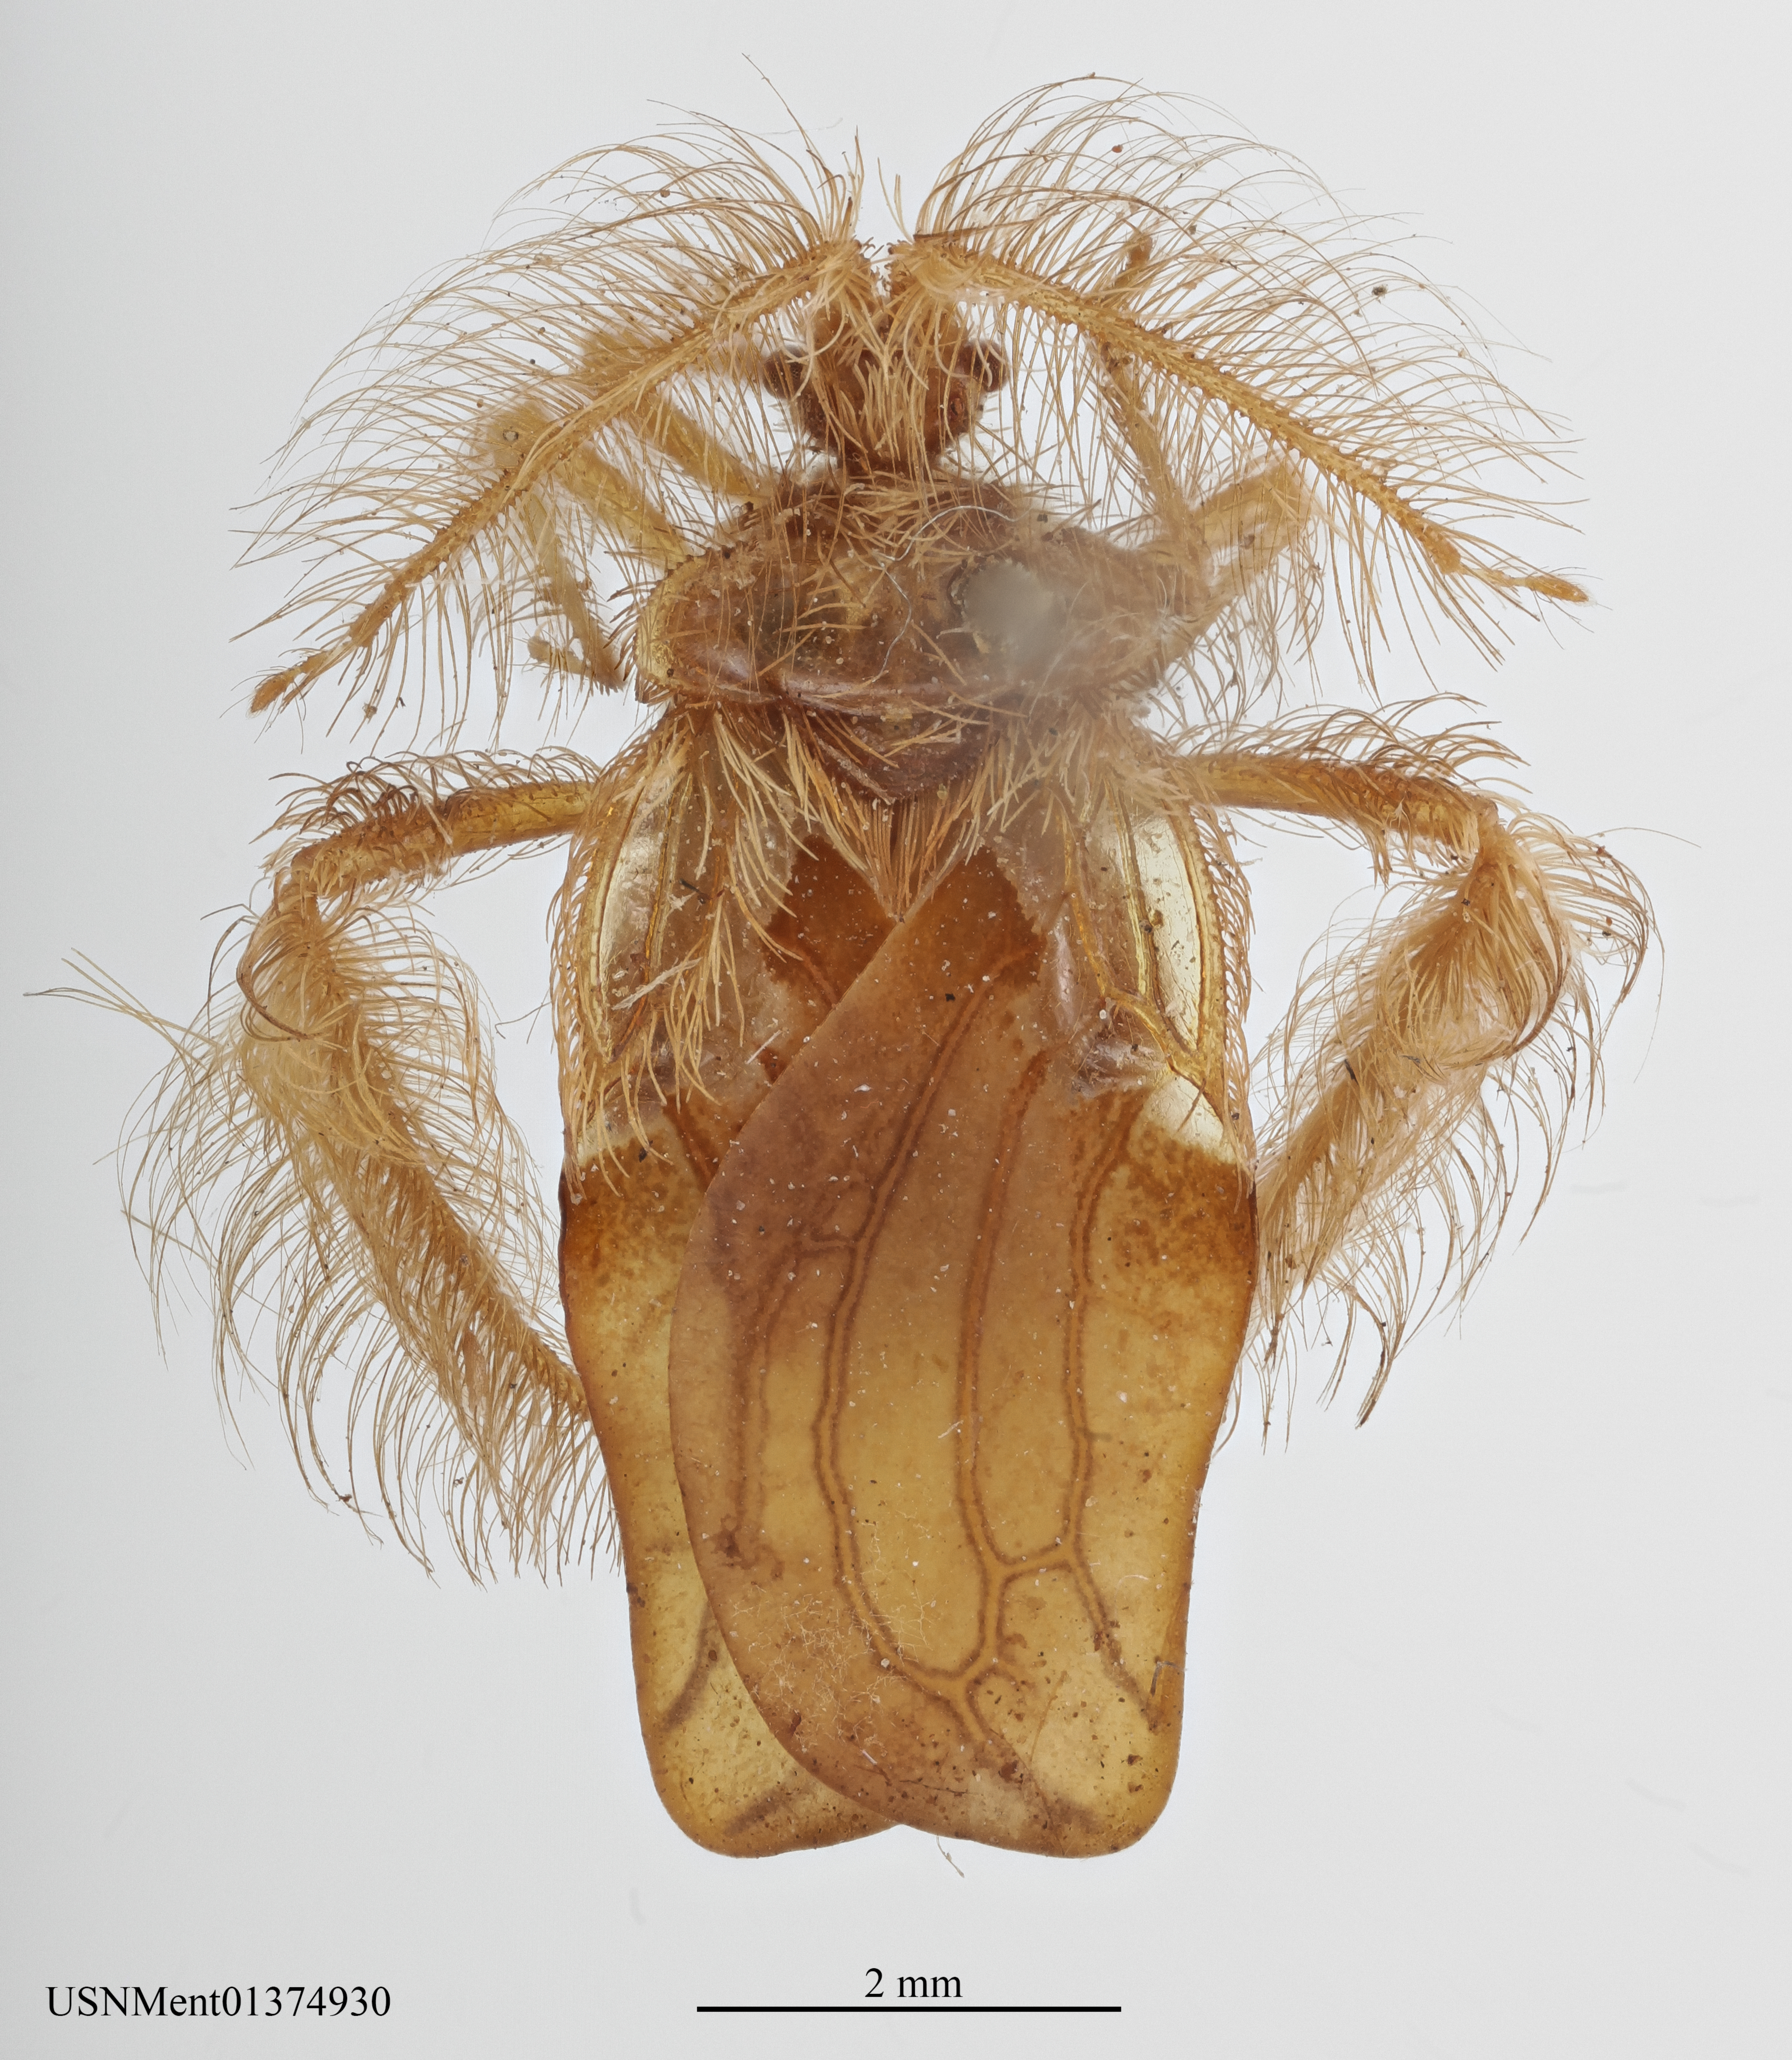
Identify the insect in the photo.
Ptilocerus venosus
